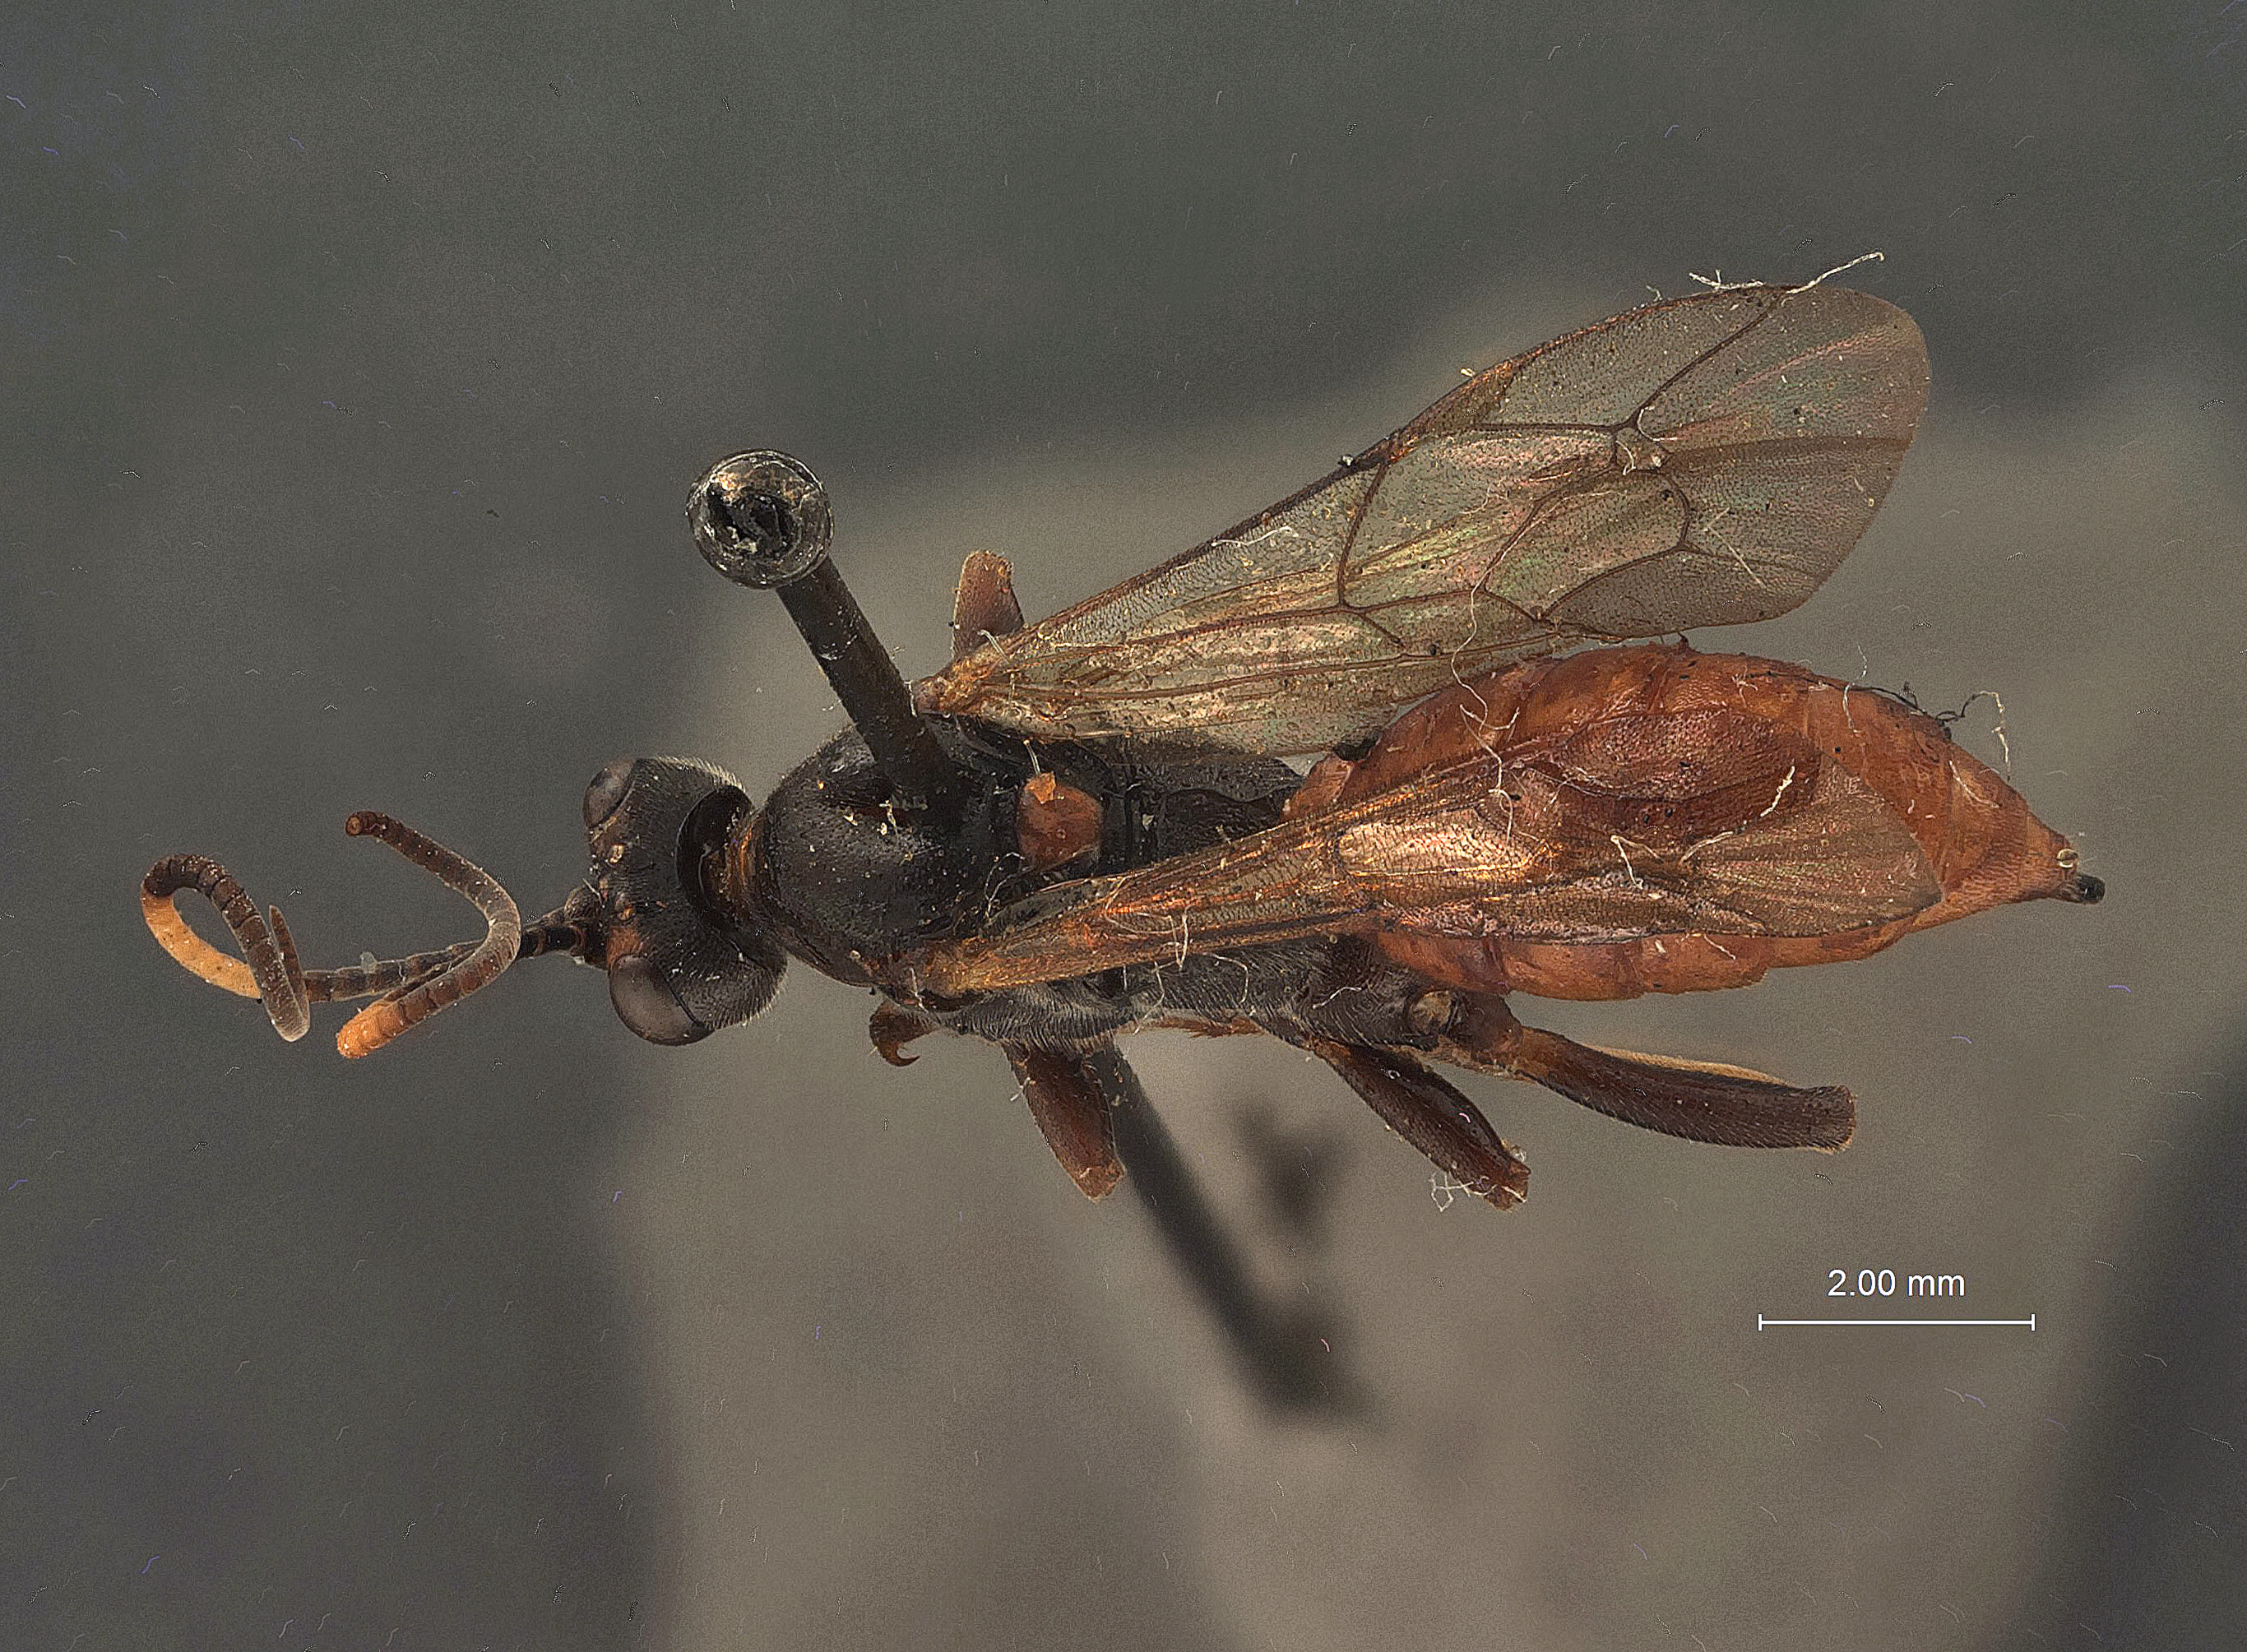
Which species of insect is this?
Amblyteles ctenuchae
